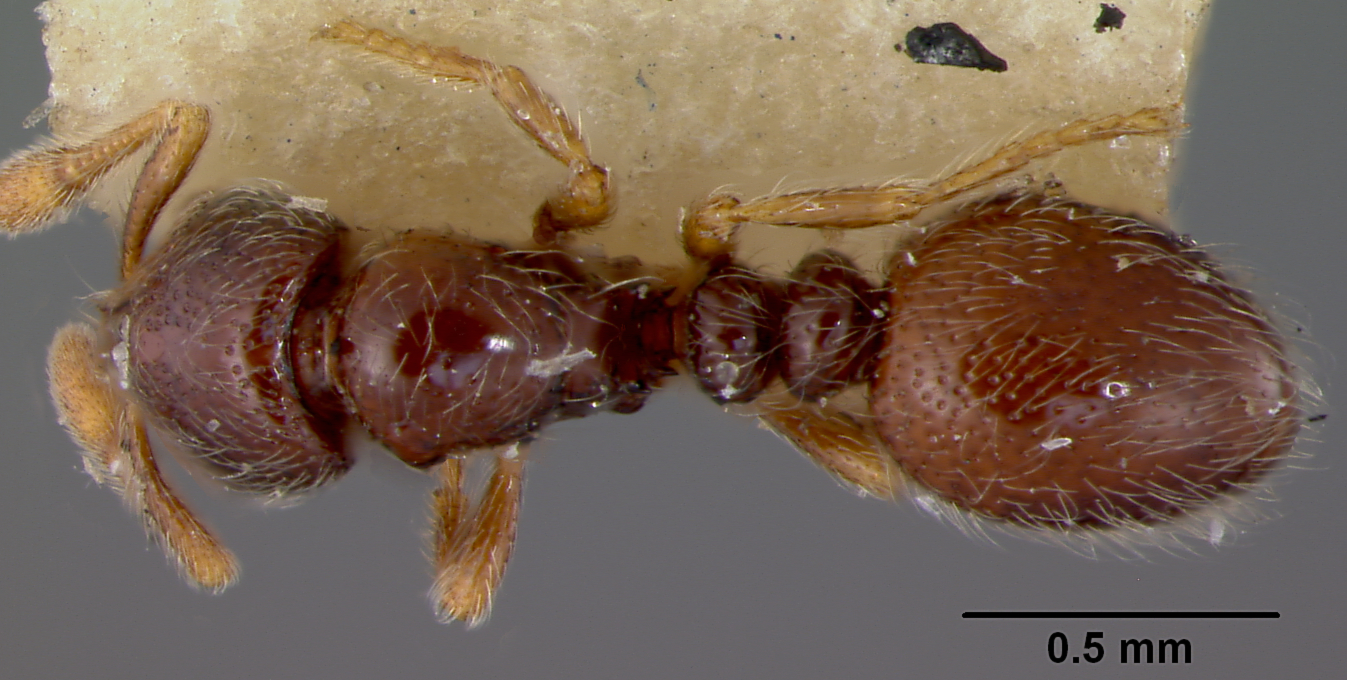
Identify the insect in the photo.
Adelomyrmex hirsutus
